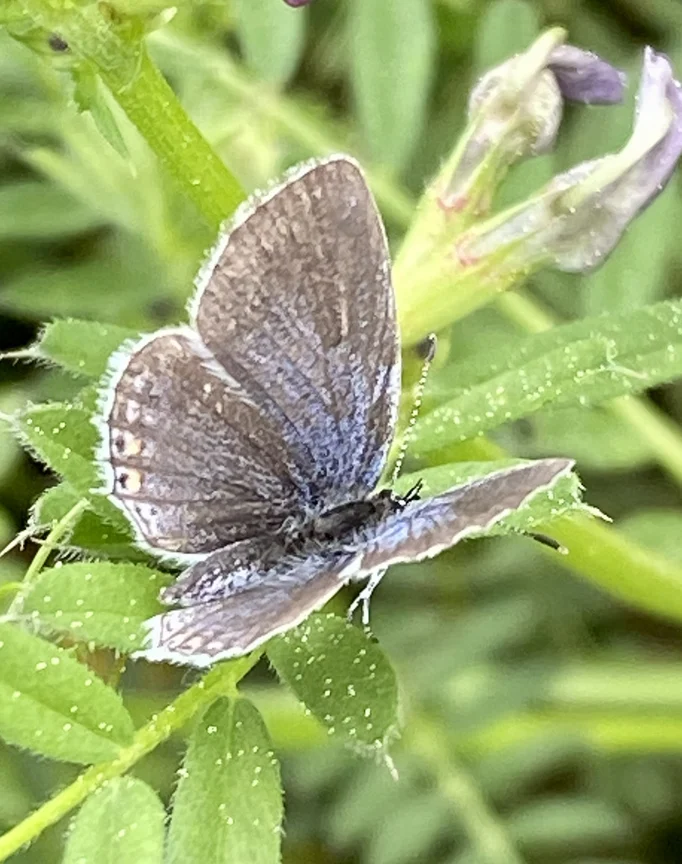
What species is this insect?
Cupido argiades (also Elkalyce argiades)
